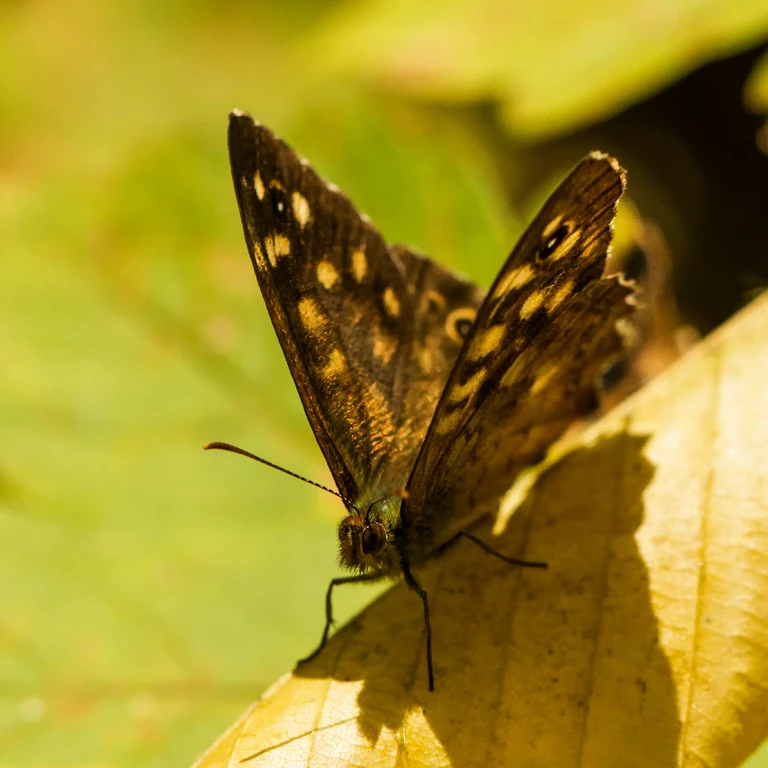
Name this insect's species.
Pararge aegeria
